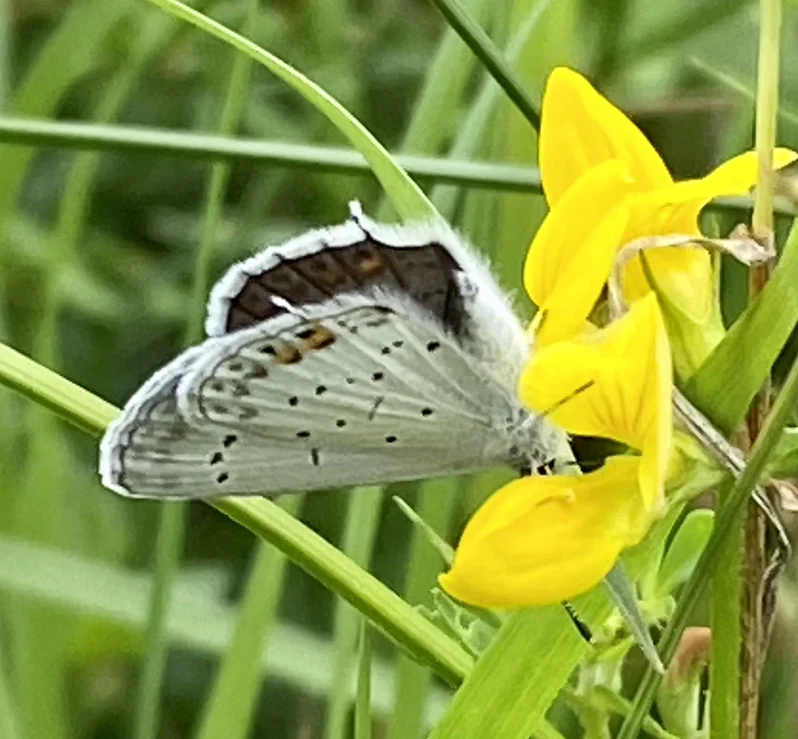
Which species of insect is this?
Cupido argiades (also Elkalyce argiades)
